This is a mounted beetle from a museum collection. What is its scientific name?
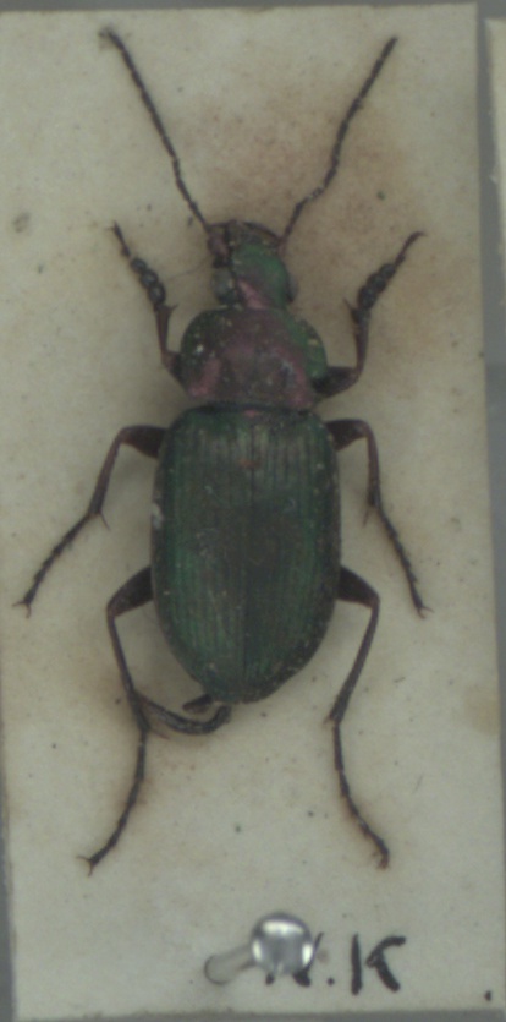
Chlaenius nigricornis
